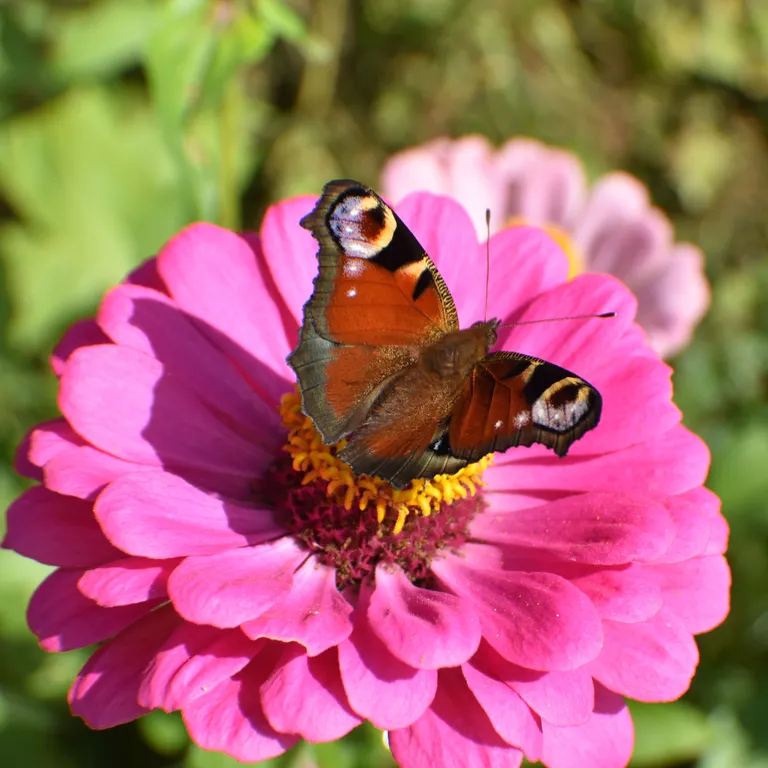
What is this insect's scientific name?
Aglais io
